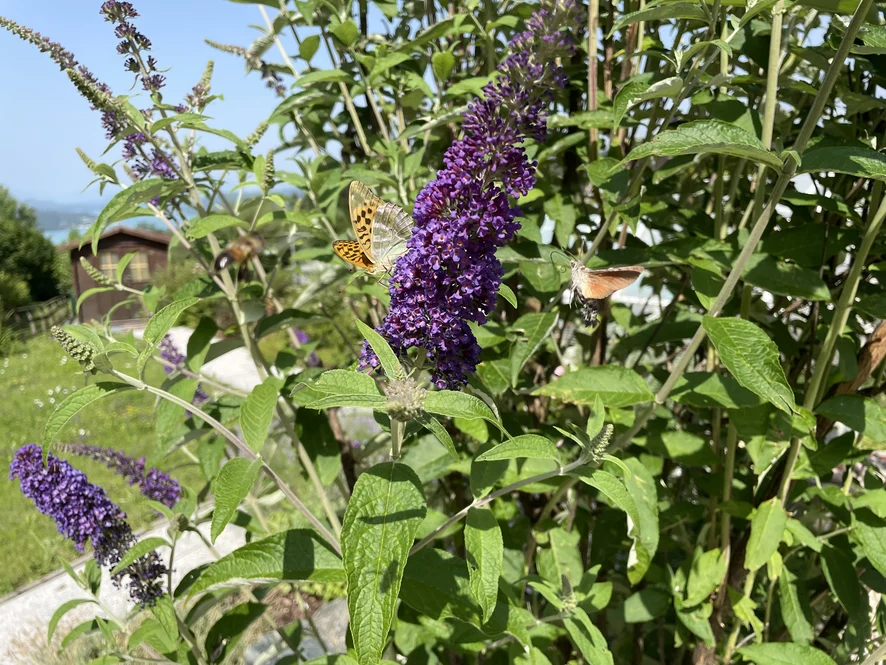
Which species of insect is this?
Argynnis paphia
